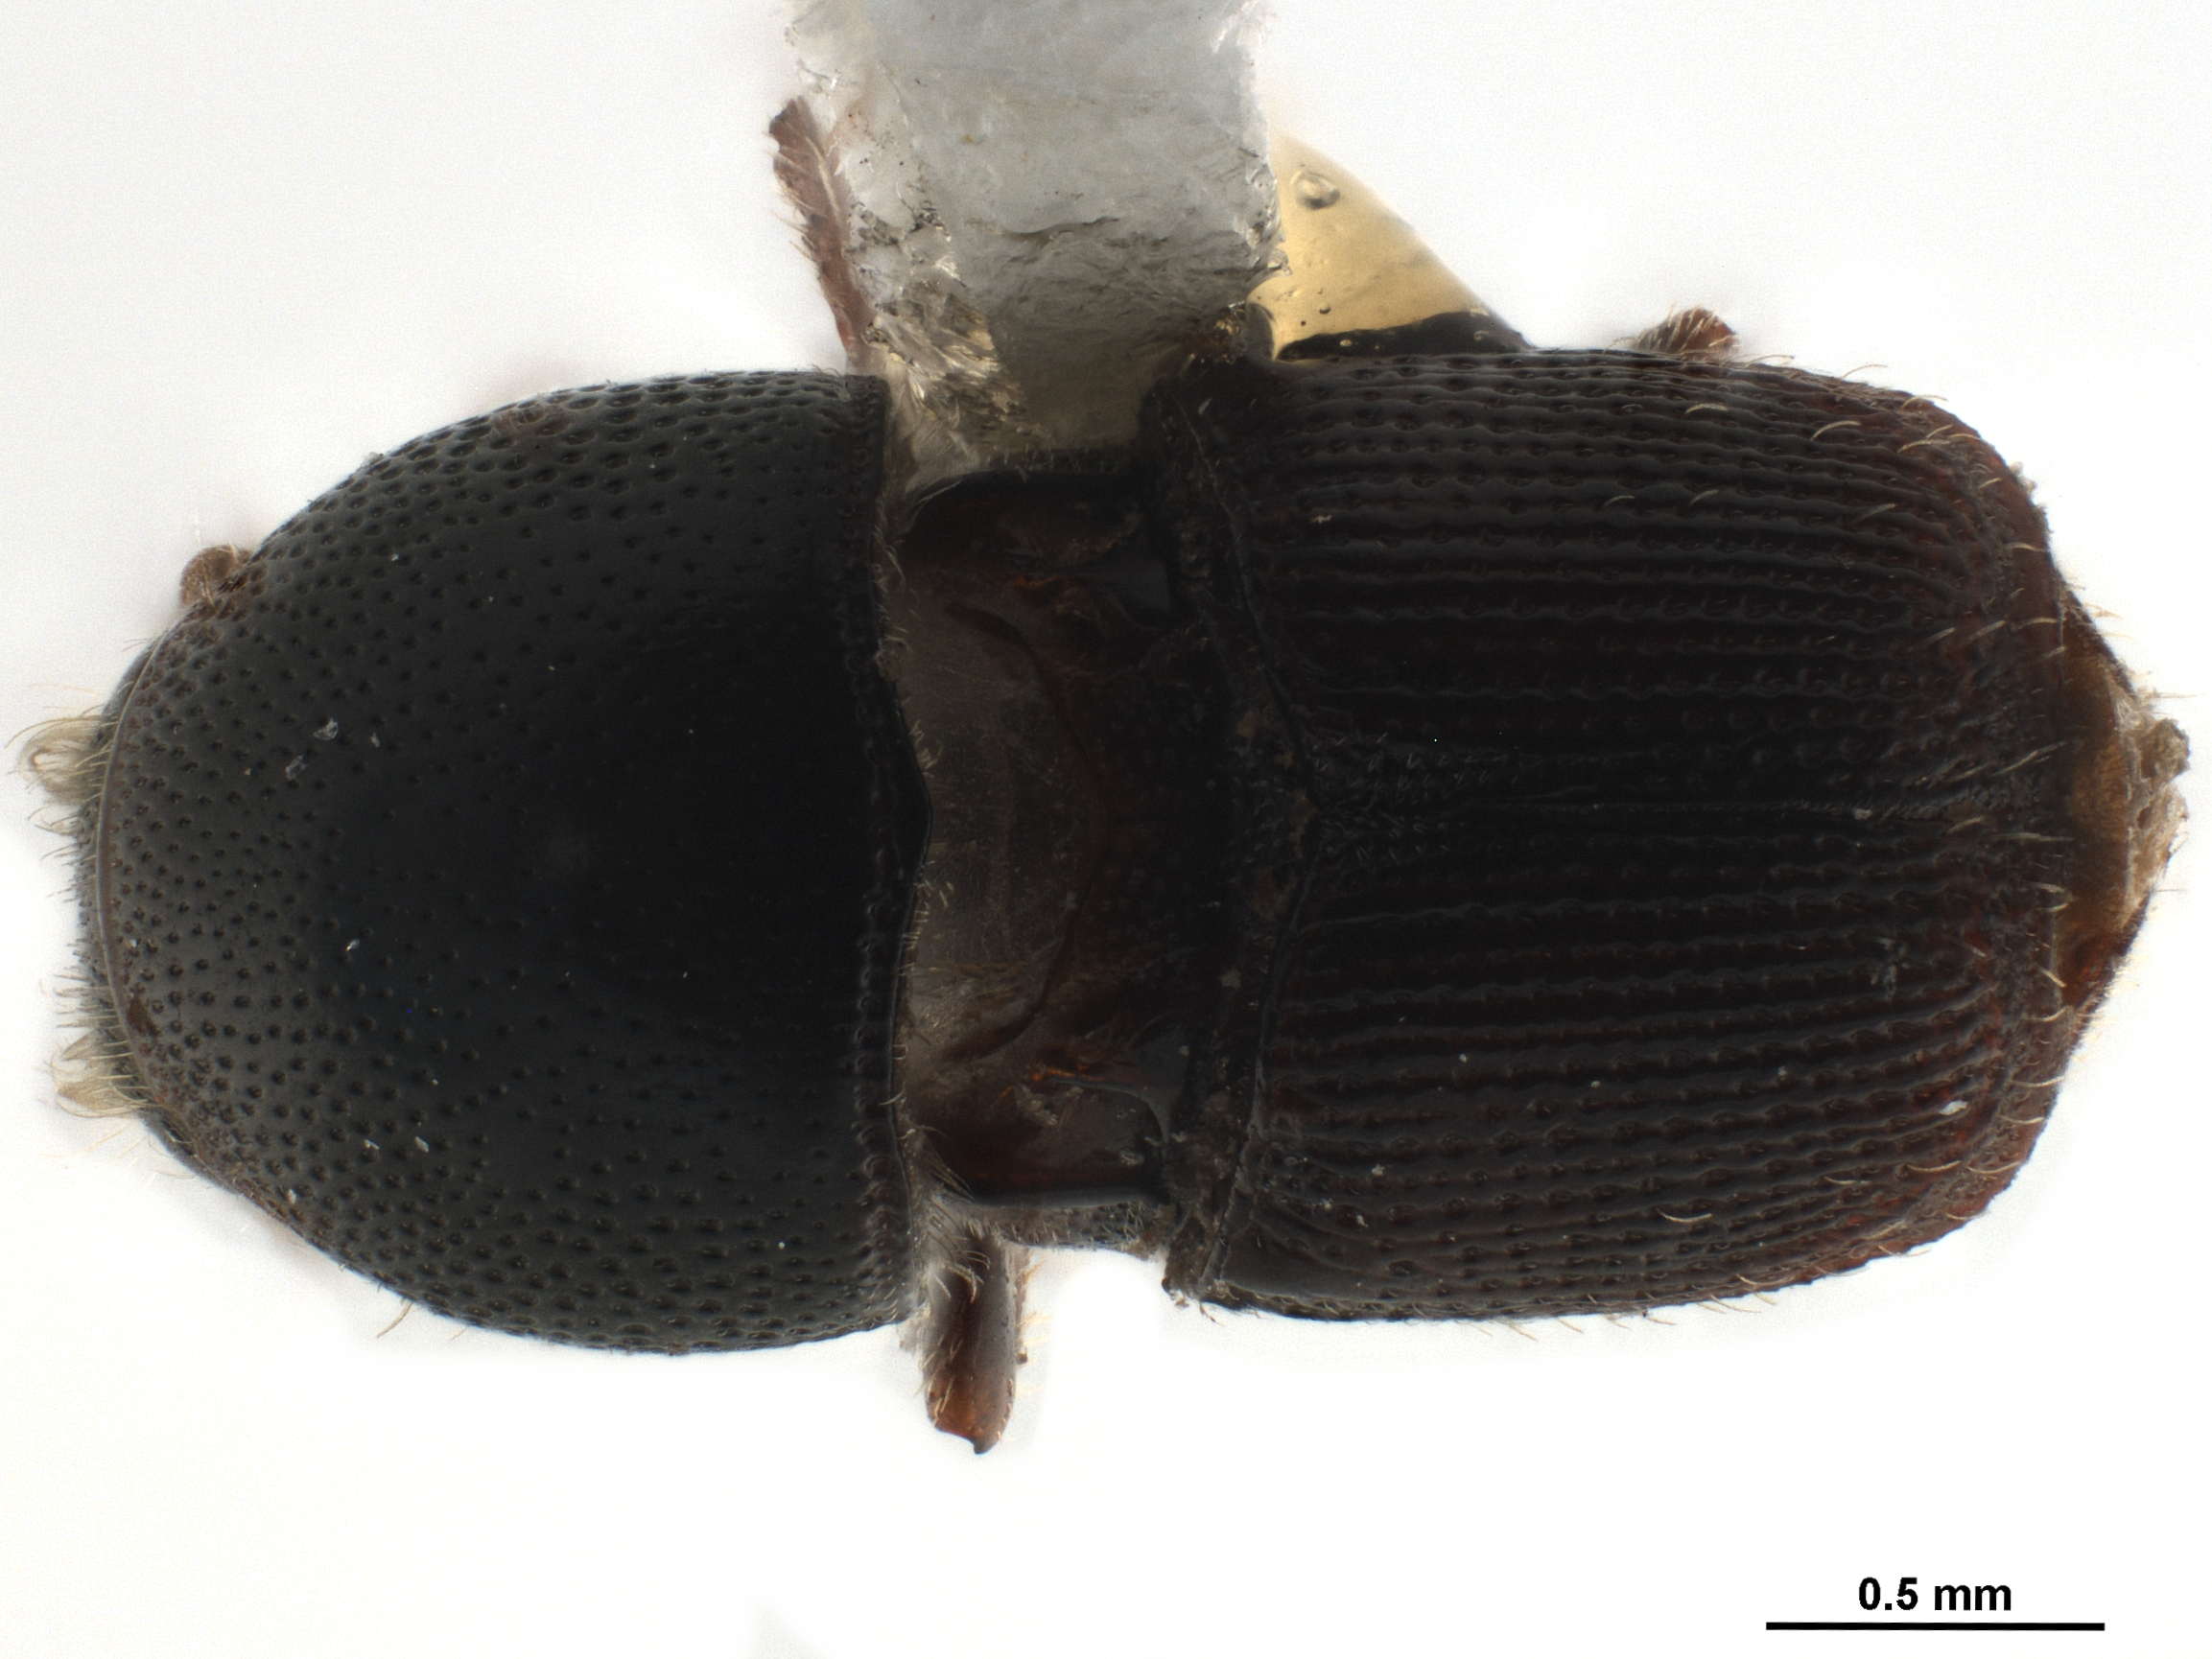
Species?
Scolytus barinensis
